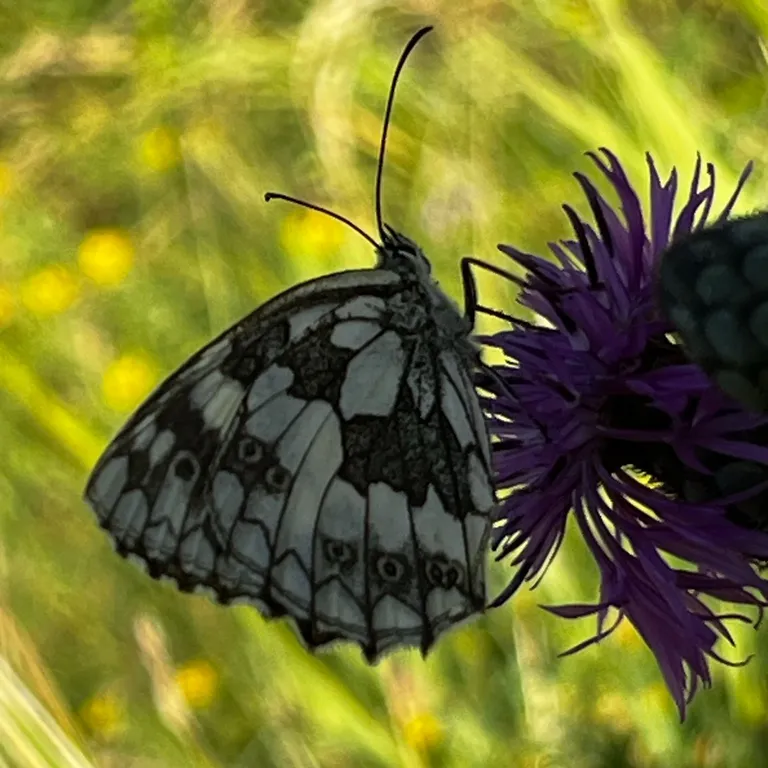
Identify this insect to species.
Melanargia galathea
